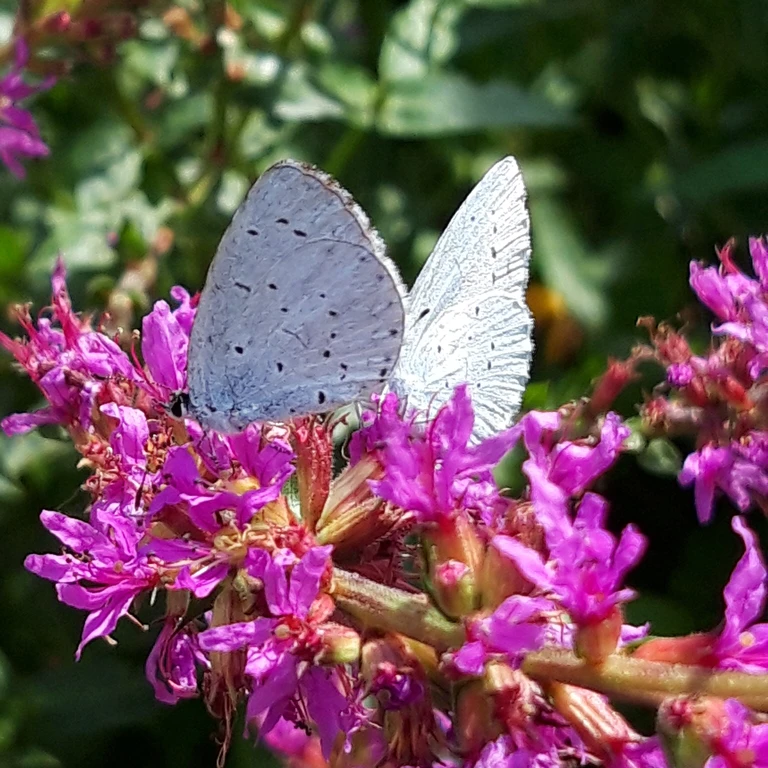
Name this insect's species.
Celastrina argiolus
